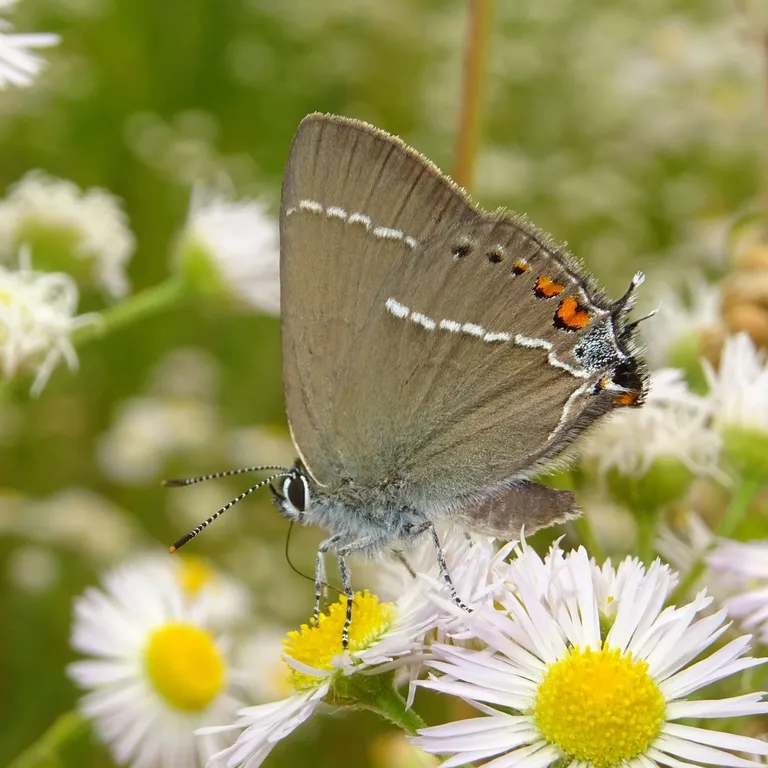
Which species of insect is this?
Satyrium spini (also Tuttiola spini)
